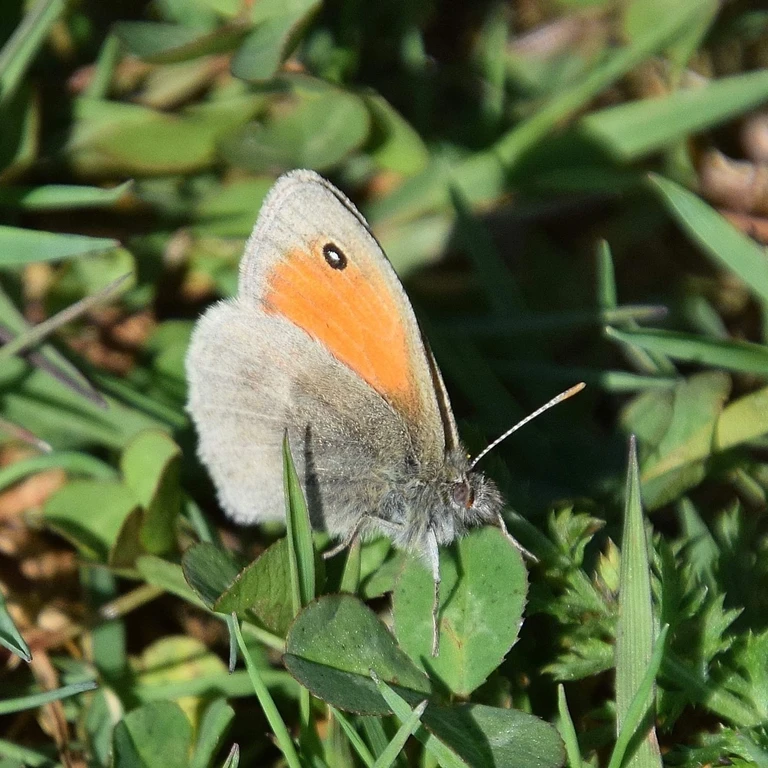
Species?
Coenonympha pamphilus
